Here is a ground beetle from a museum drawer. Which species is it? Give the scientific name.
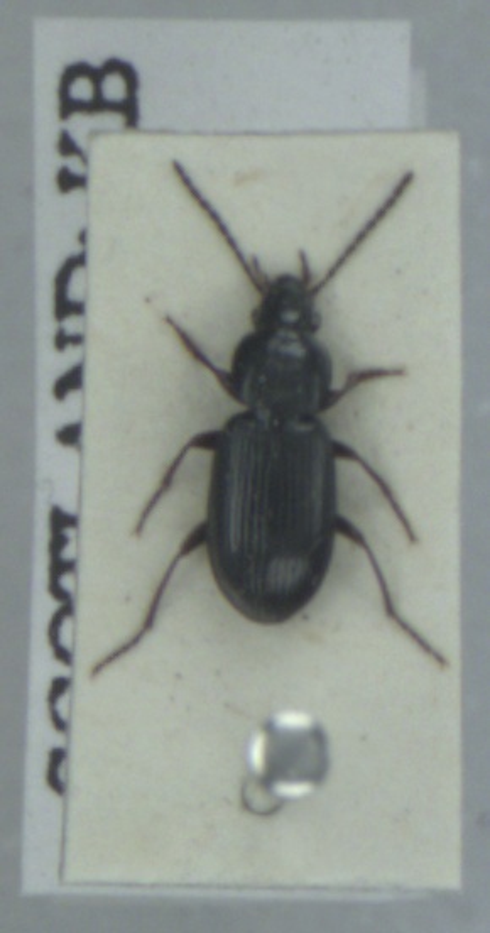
Pterostichus diligens
